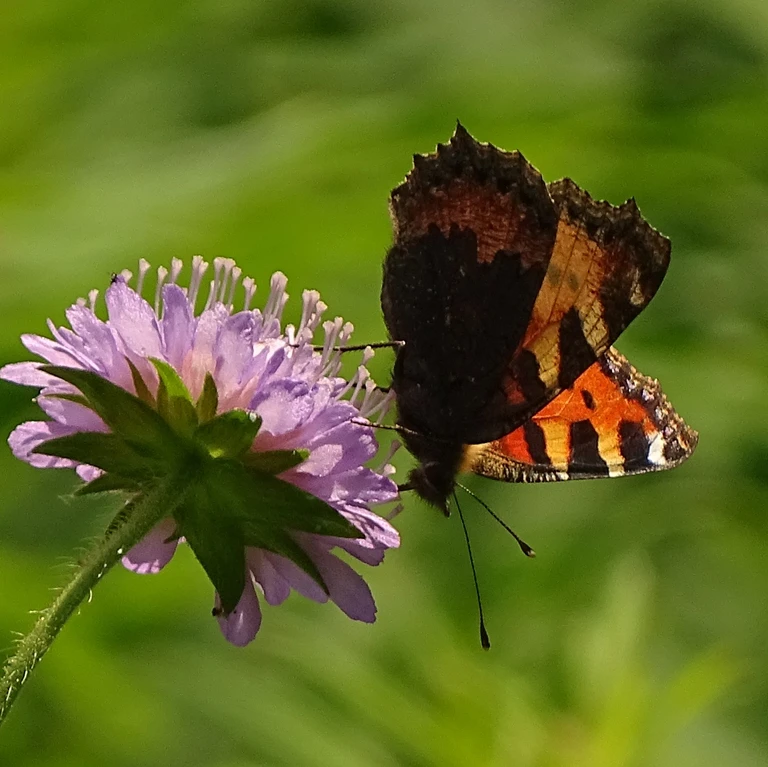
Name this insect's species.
Aglais urticae
